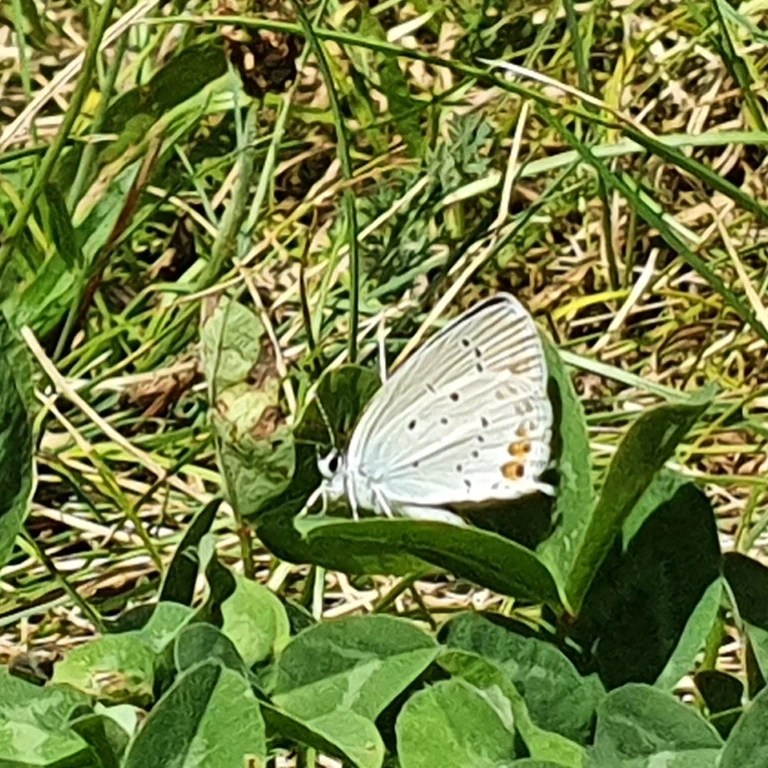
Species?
Cupido argiades (also Elkalyce argiades)
